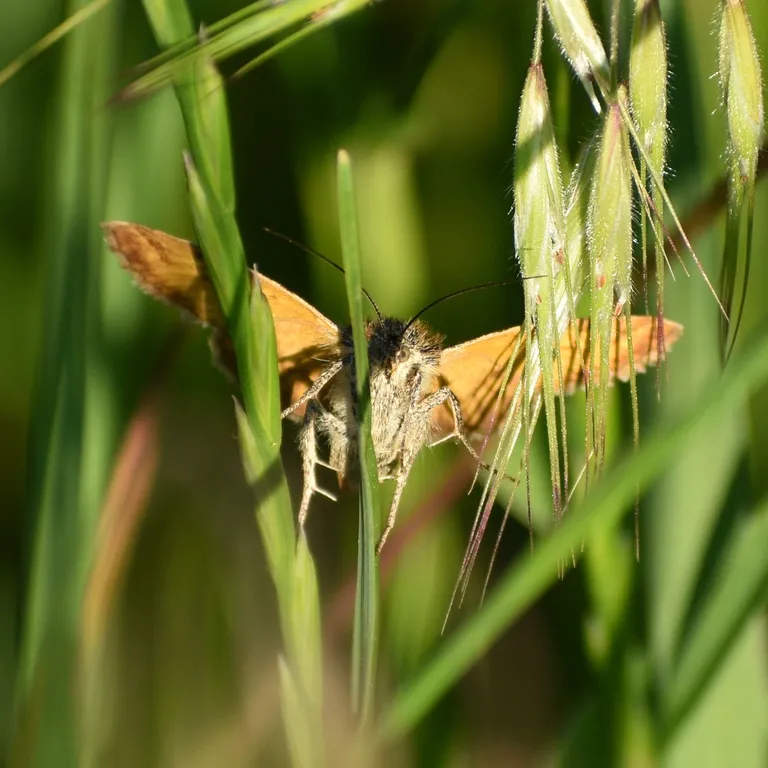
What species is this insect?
Euclidia glyphica
